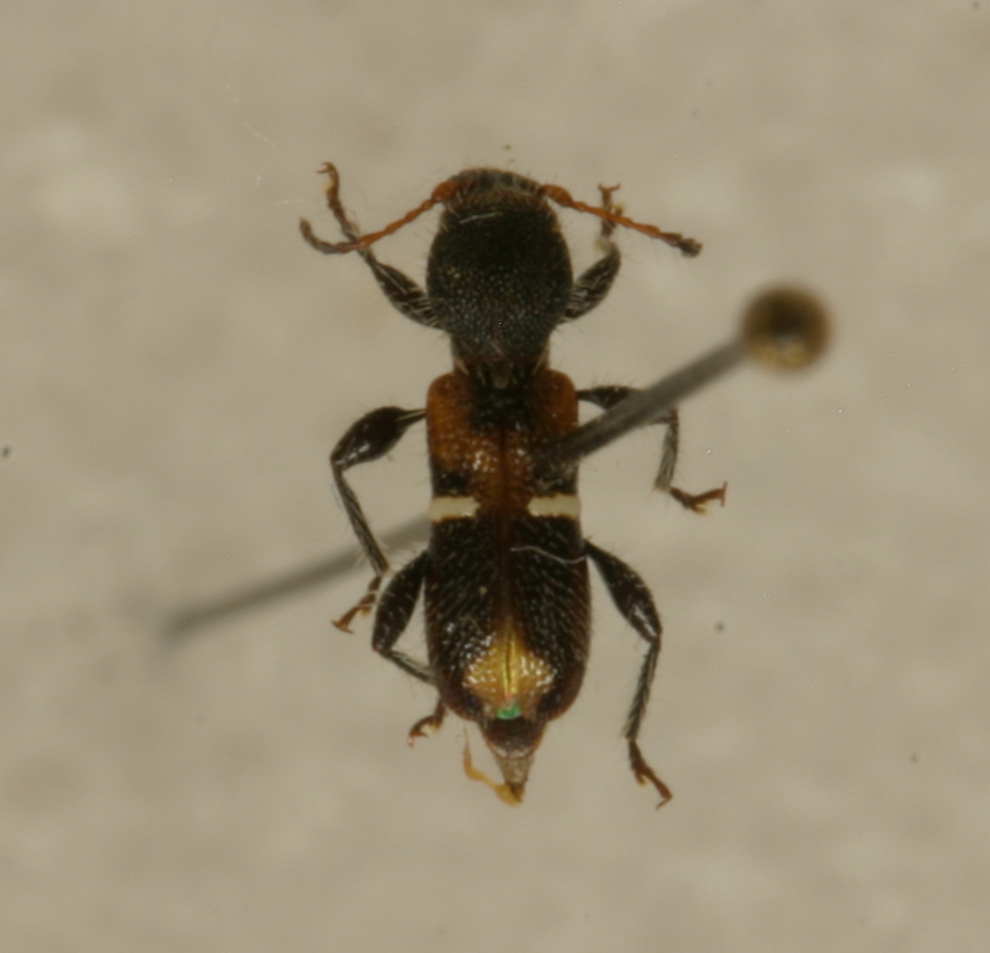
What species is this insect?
Calliclytus macoris
